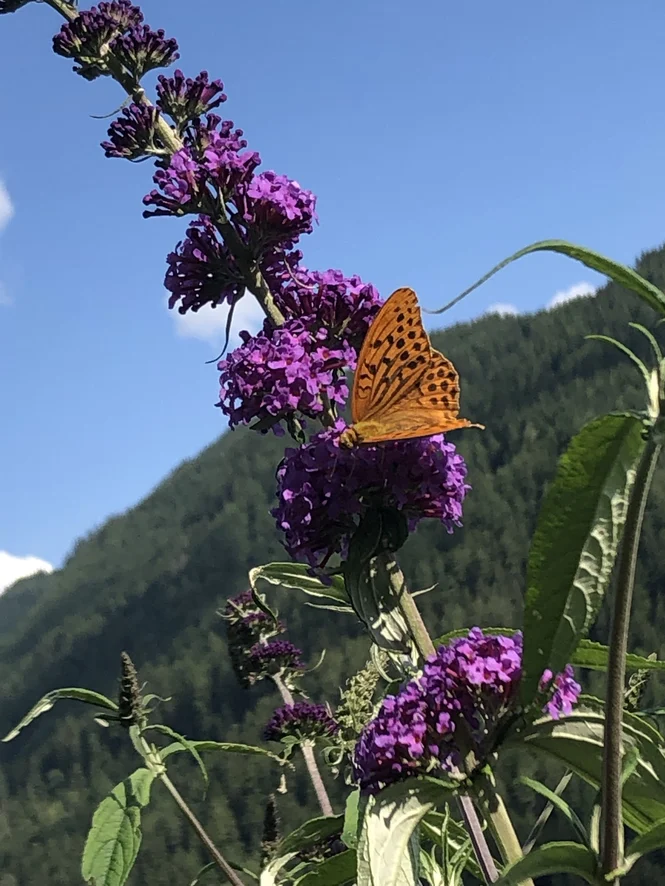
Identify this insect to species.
Argynnis paphia
